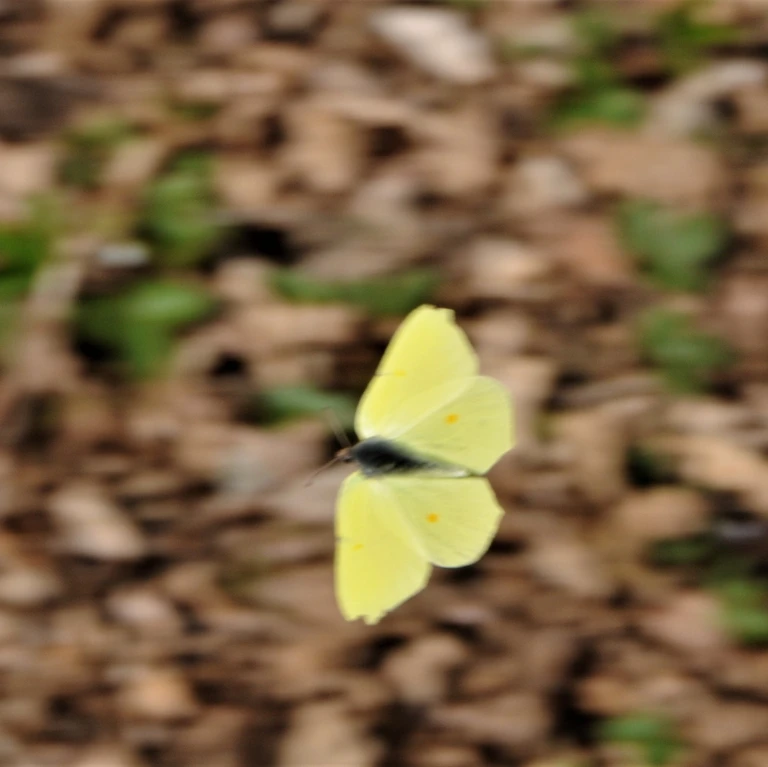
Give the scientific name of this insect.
Gonepteryx rhamni
